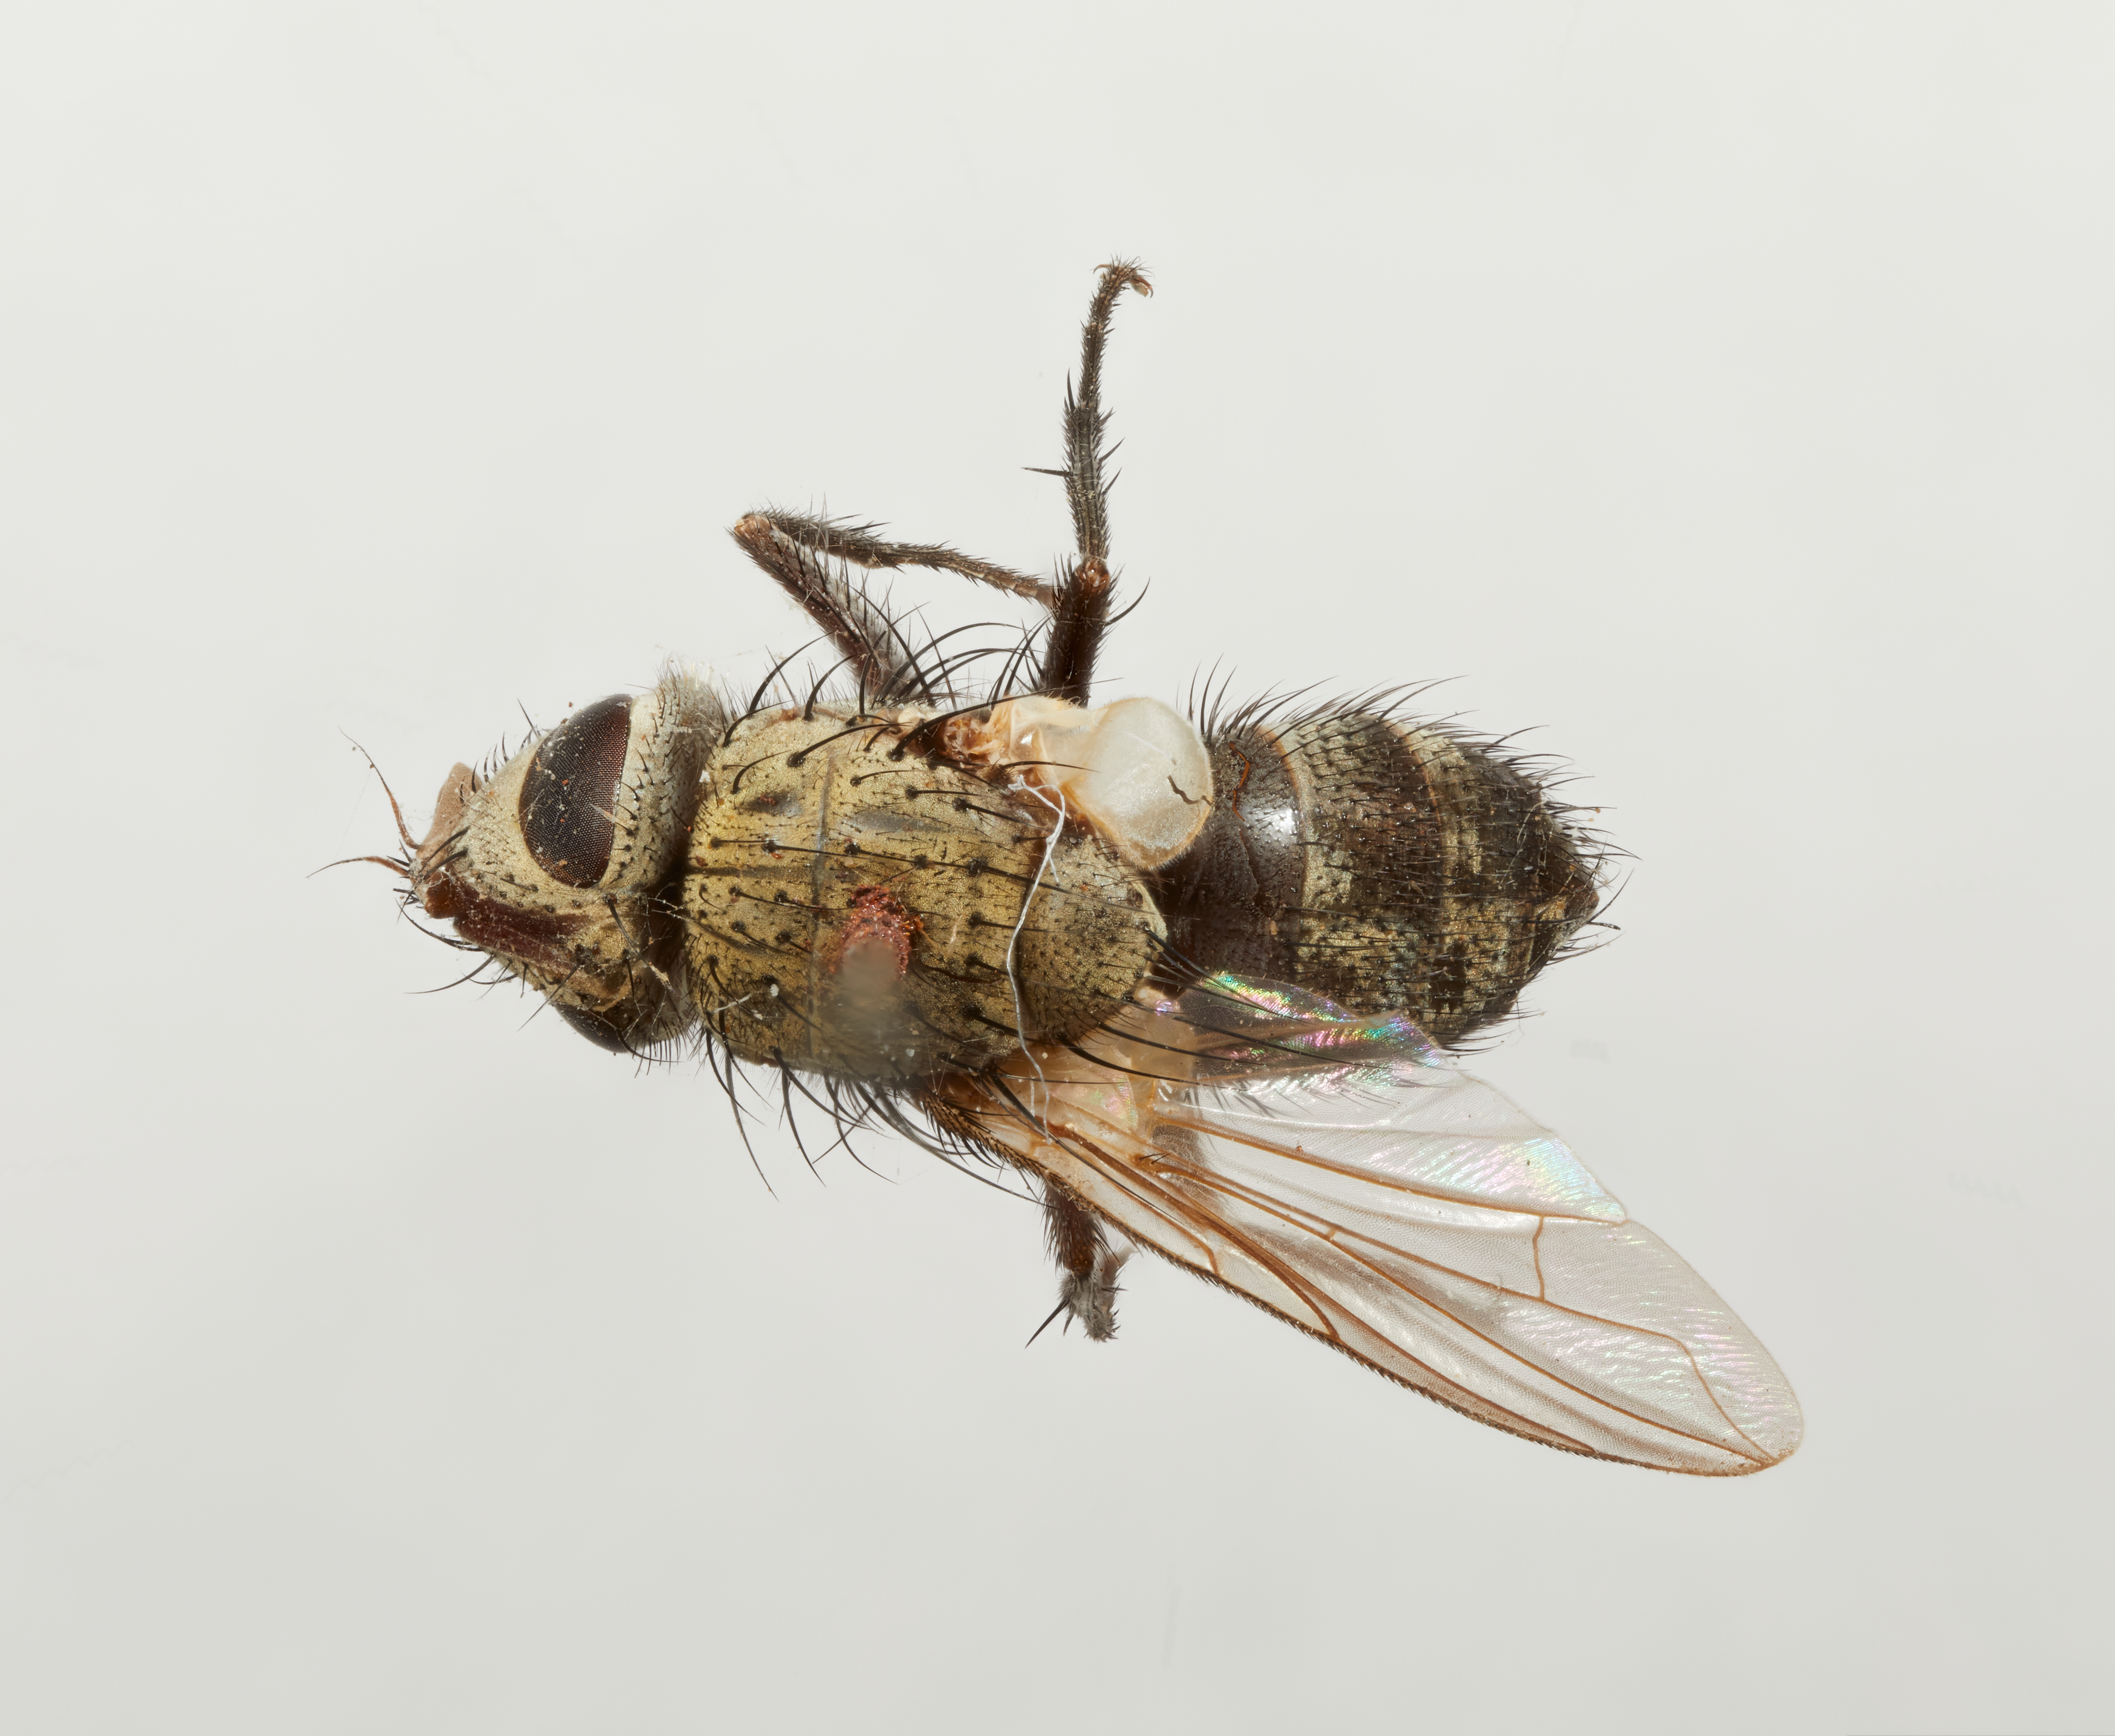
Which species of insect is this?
Centeter cinerea
